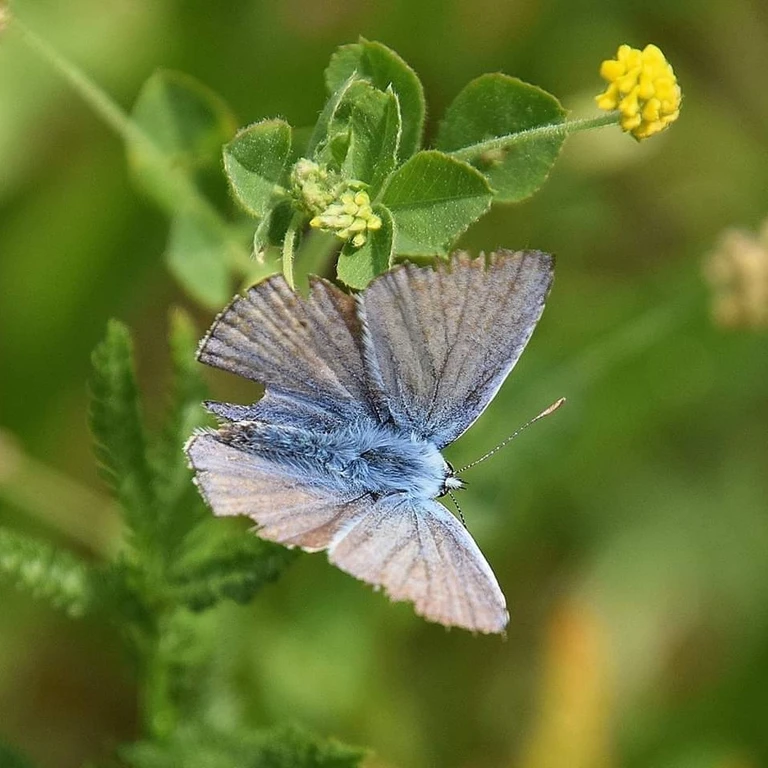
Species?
Polyommatus icarus
